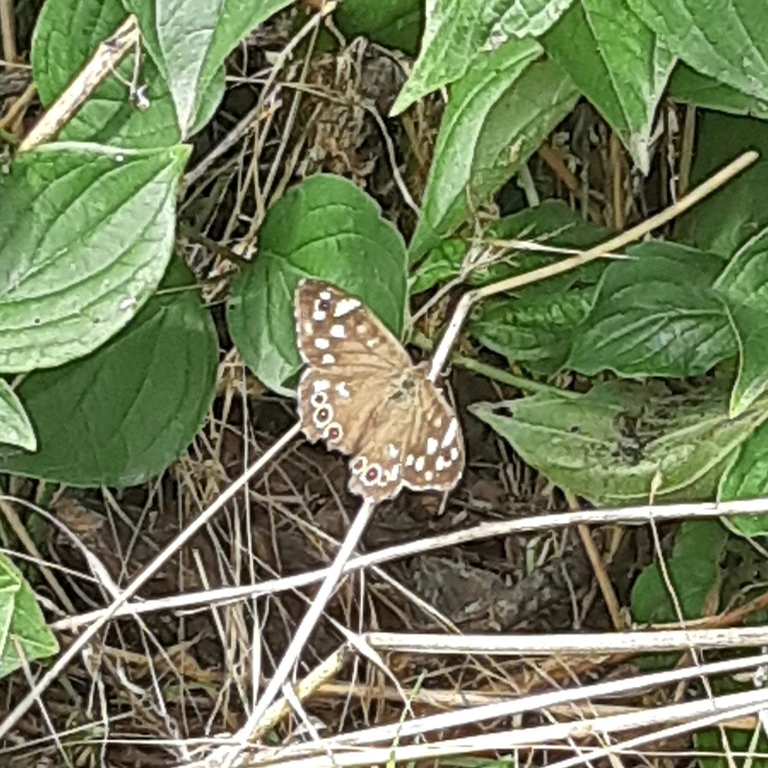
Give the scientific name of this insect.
Pararge aegeria
